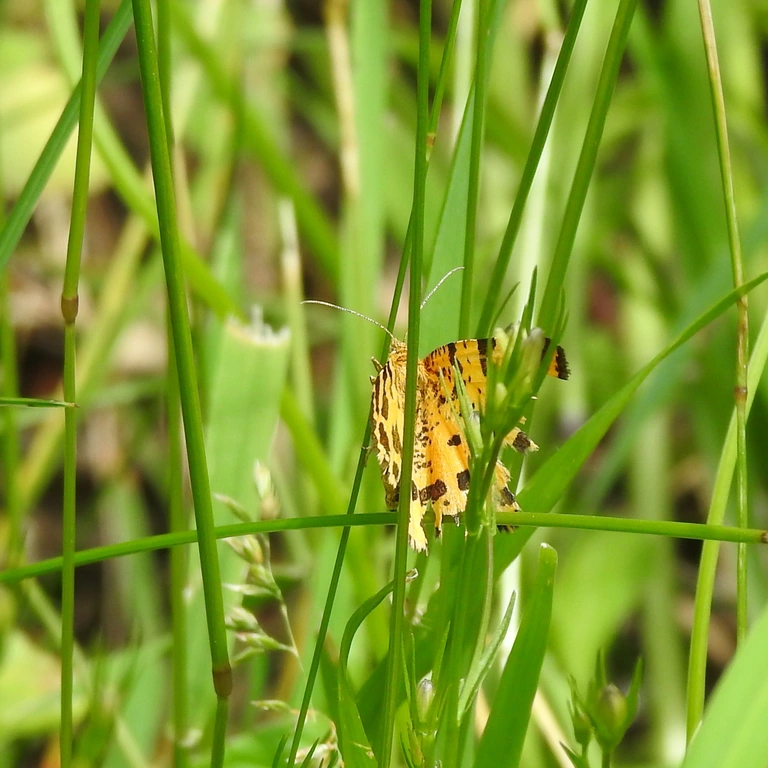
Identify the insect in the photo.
Pseudopanthera macularia
